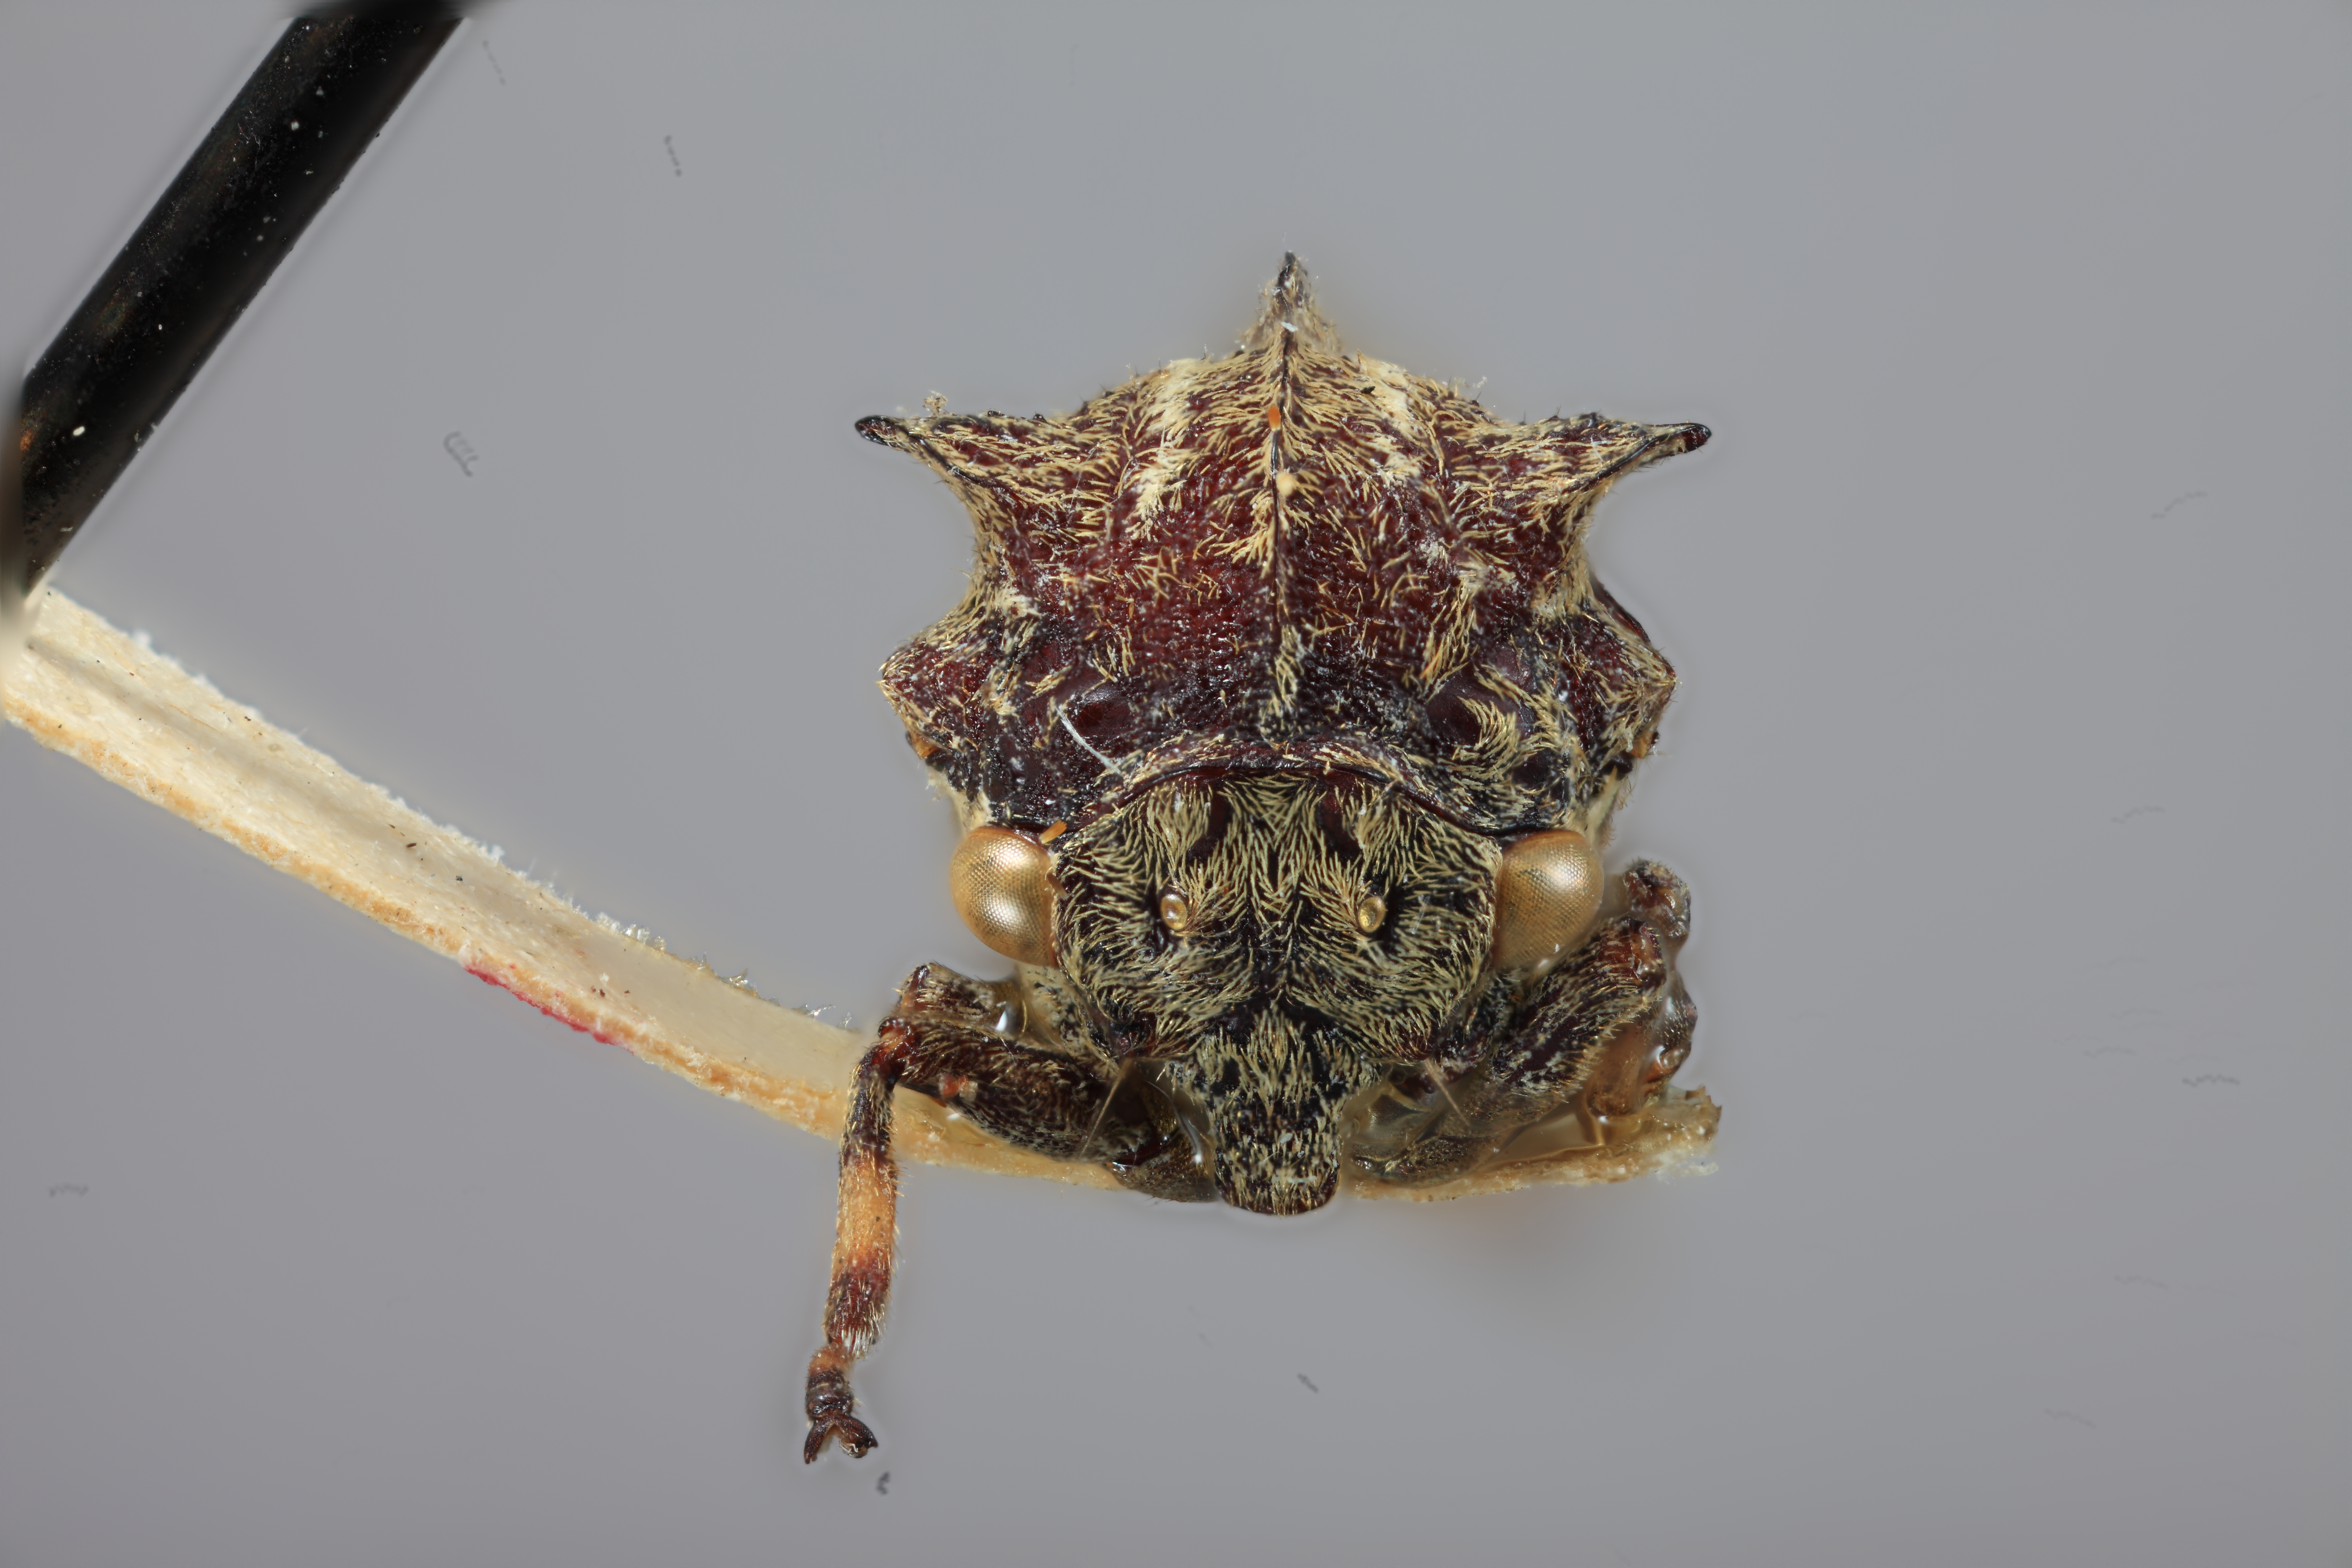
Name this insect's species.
Evanchon maculatus
